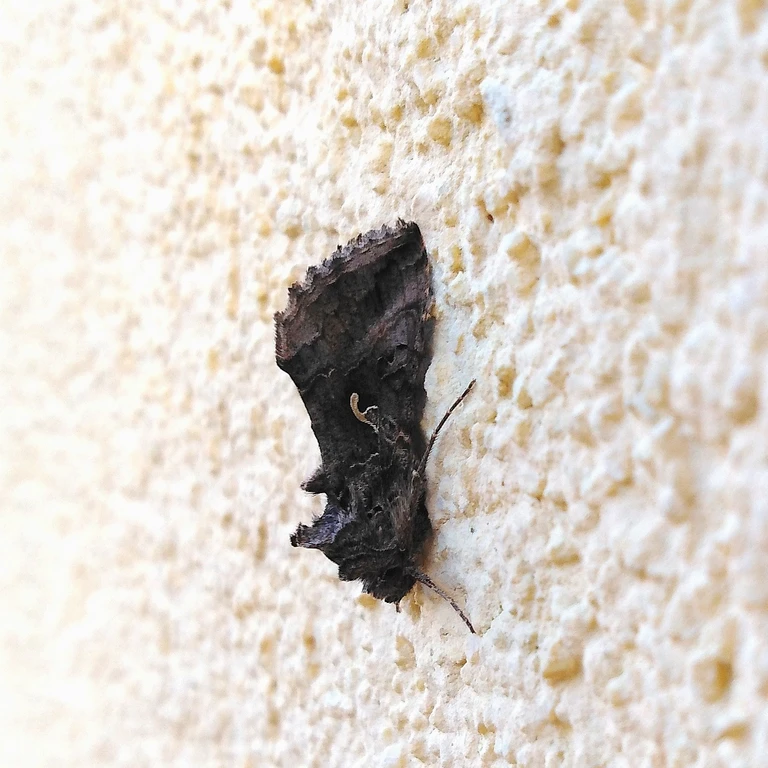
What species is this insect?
Autographa gamma
